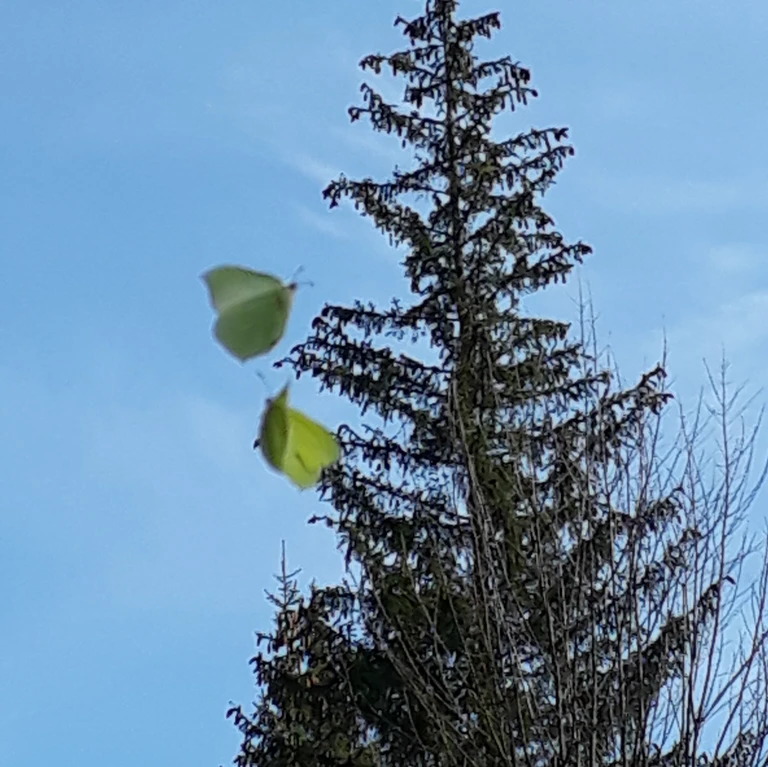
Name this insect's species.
Gonepteryx rhamni
